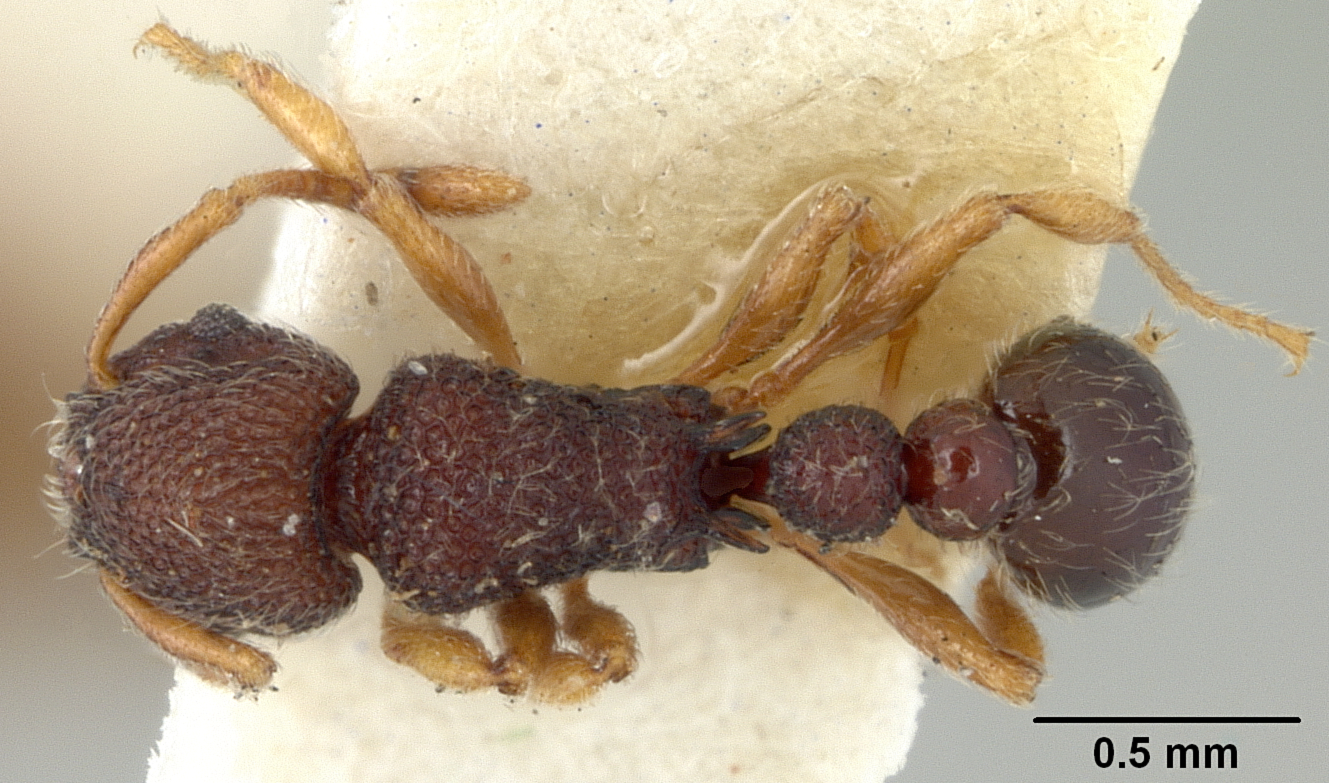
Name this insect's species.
Triglyphothrix pacifica
